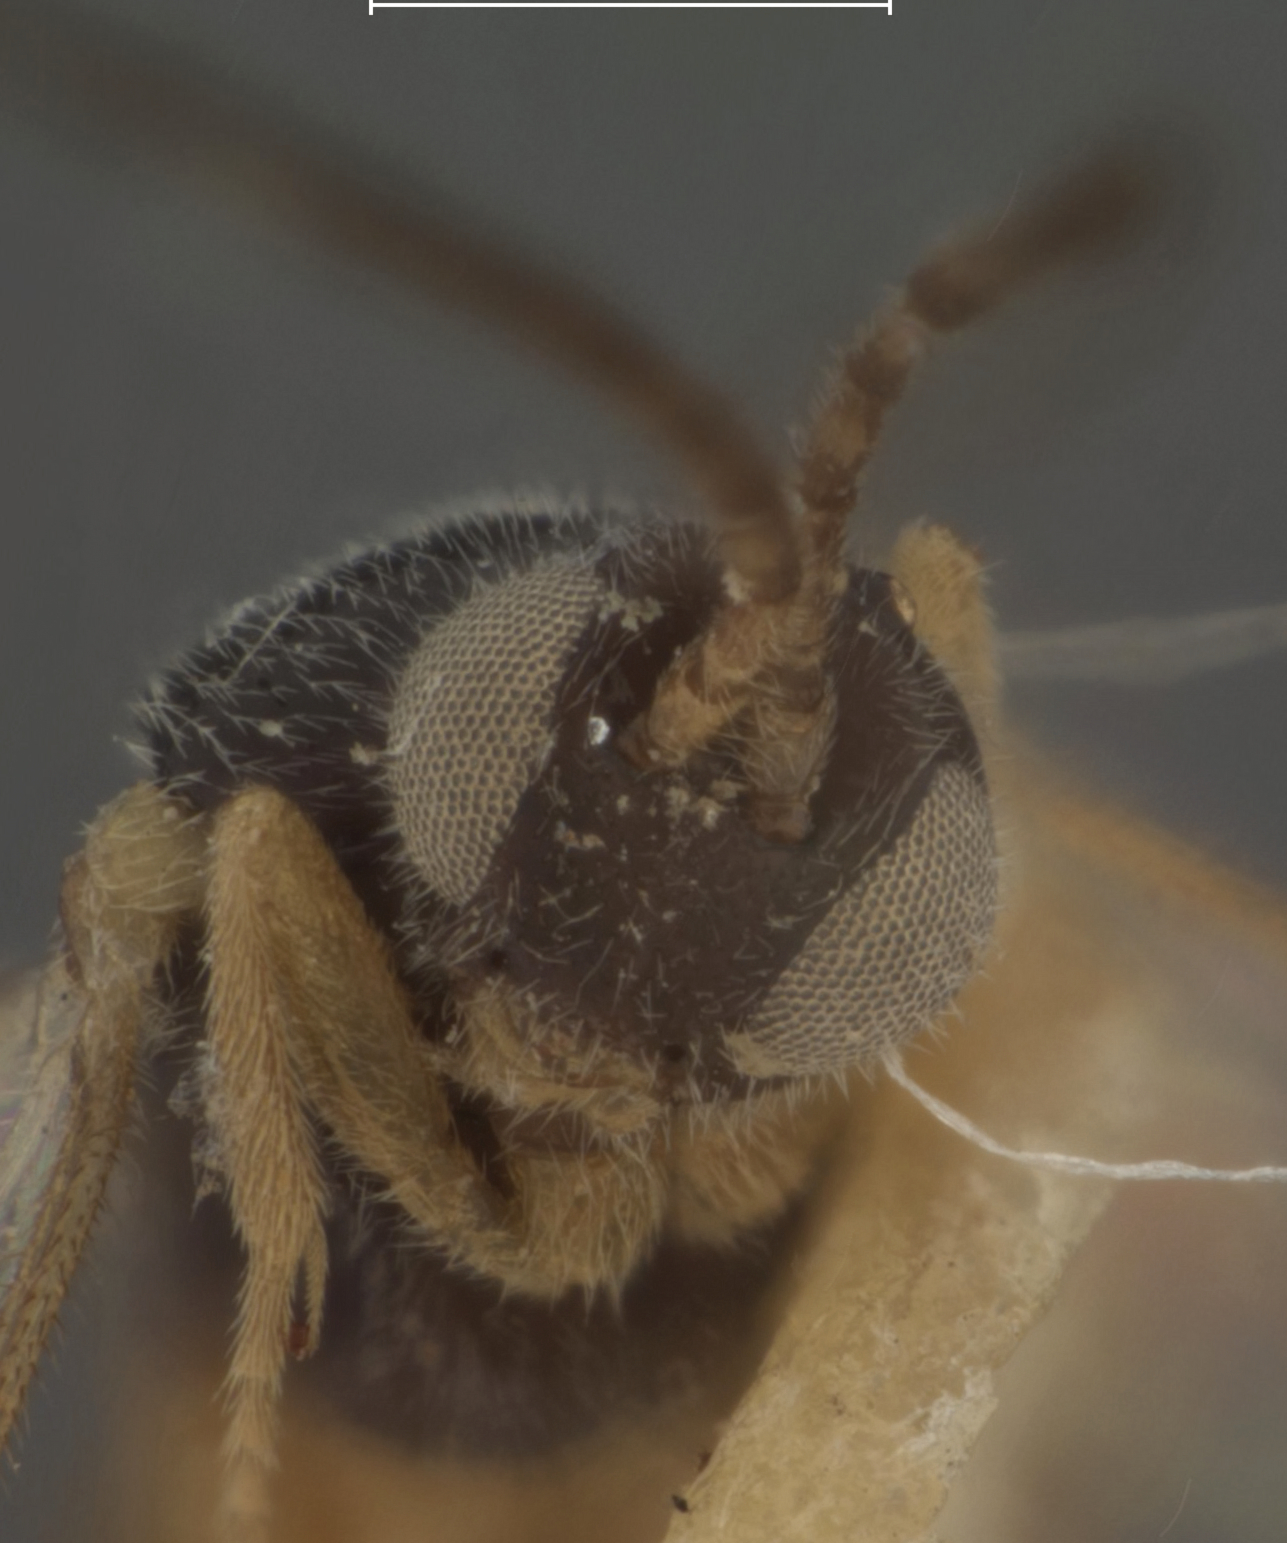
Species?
Apanteles papilionis
